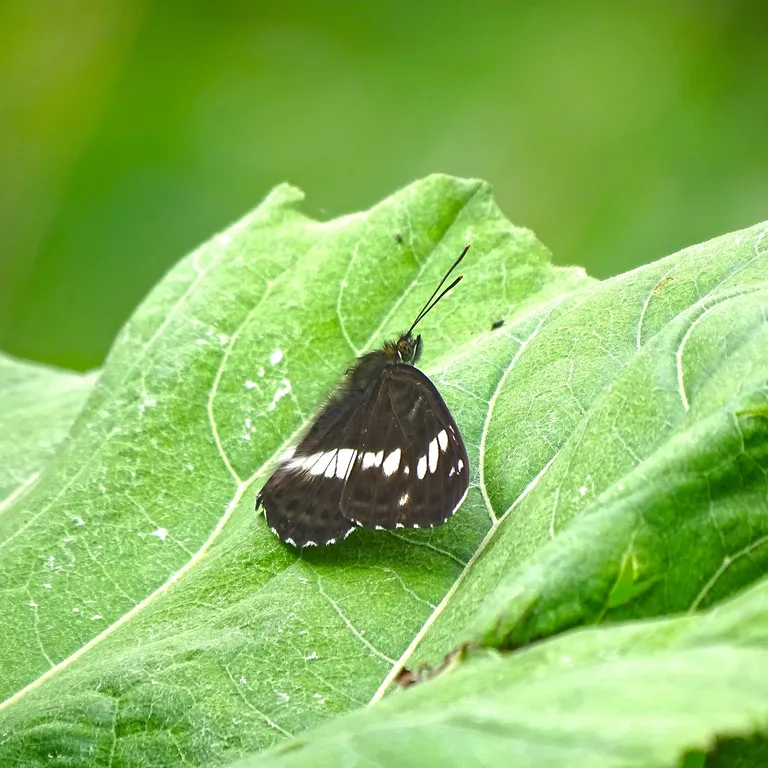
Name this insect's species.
Limenitis camilla (also Ladoga camilla)
